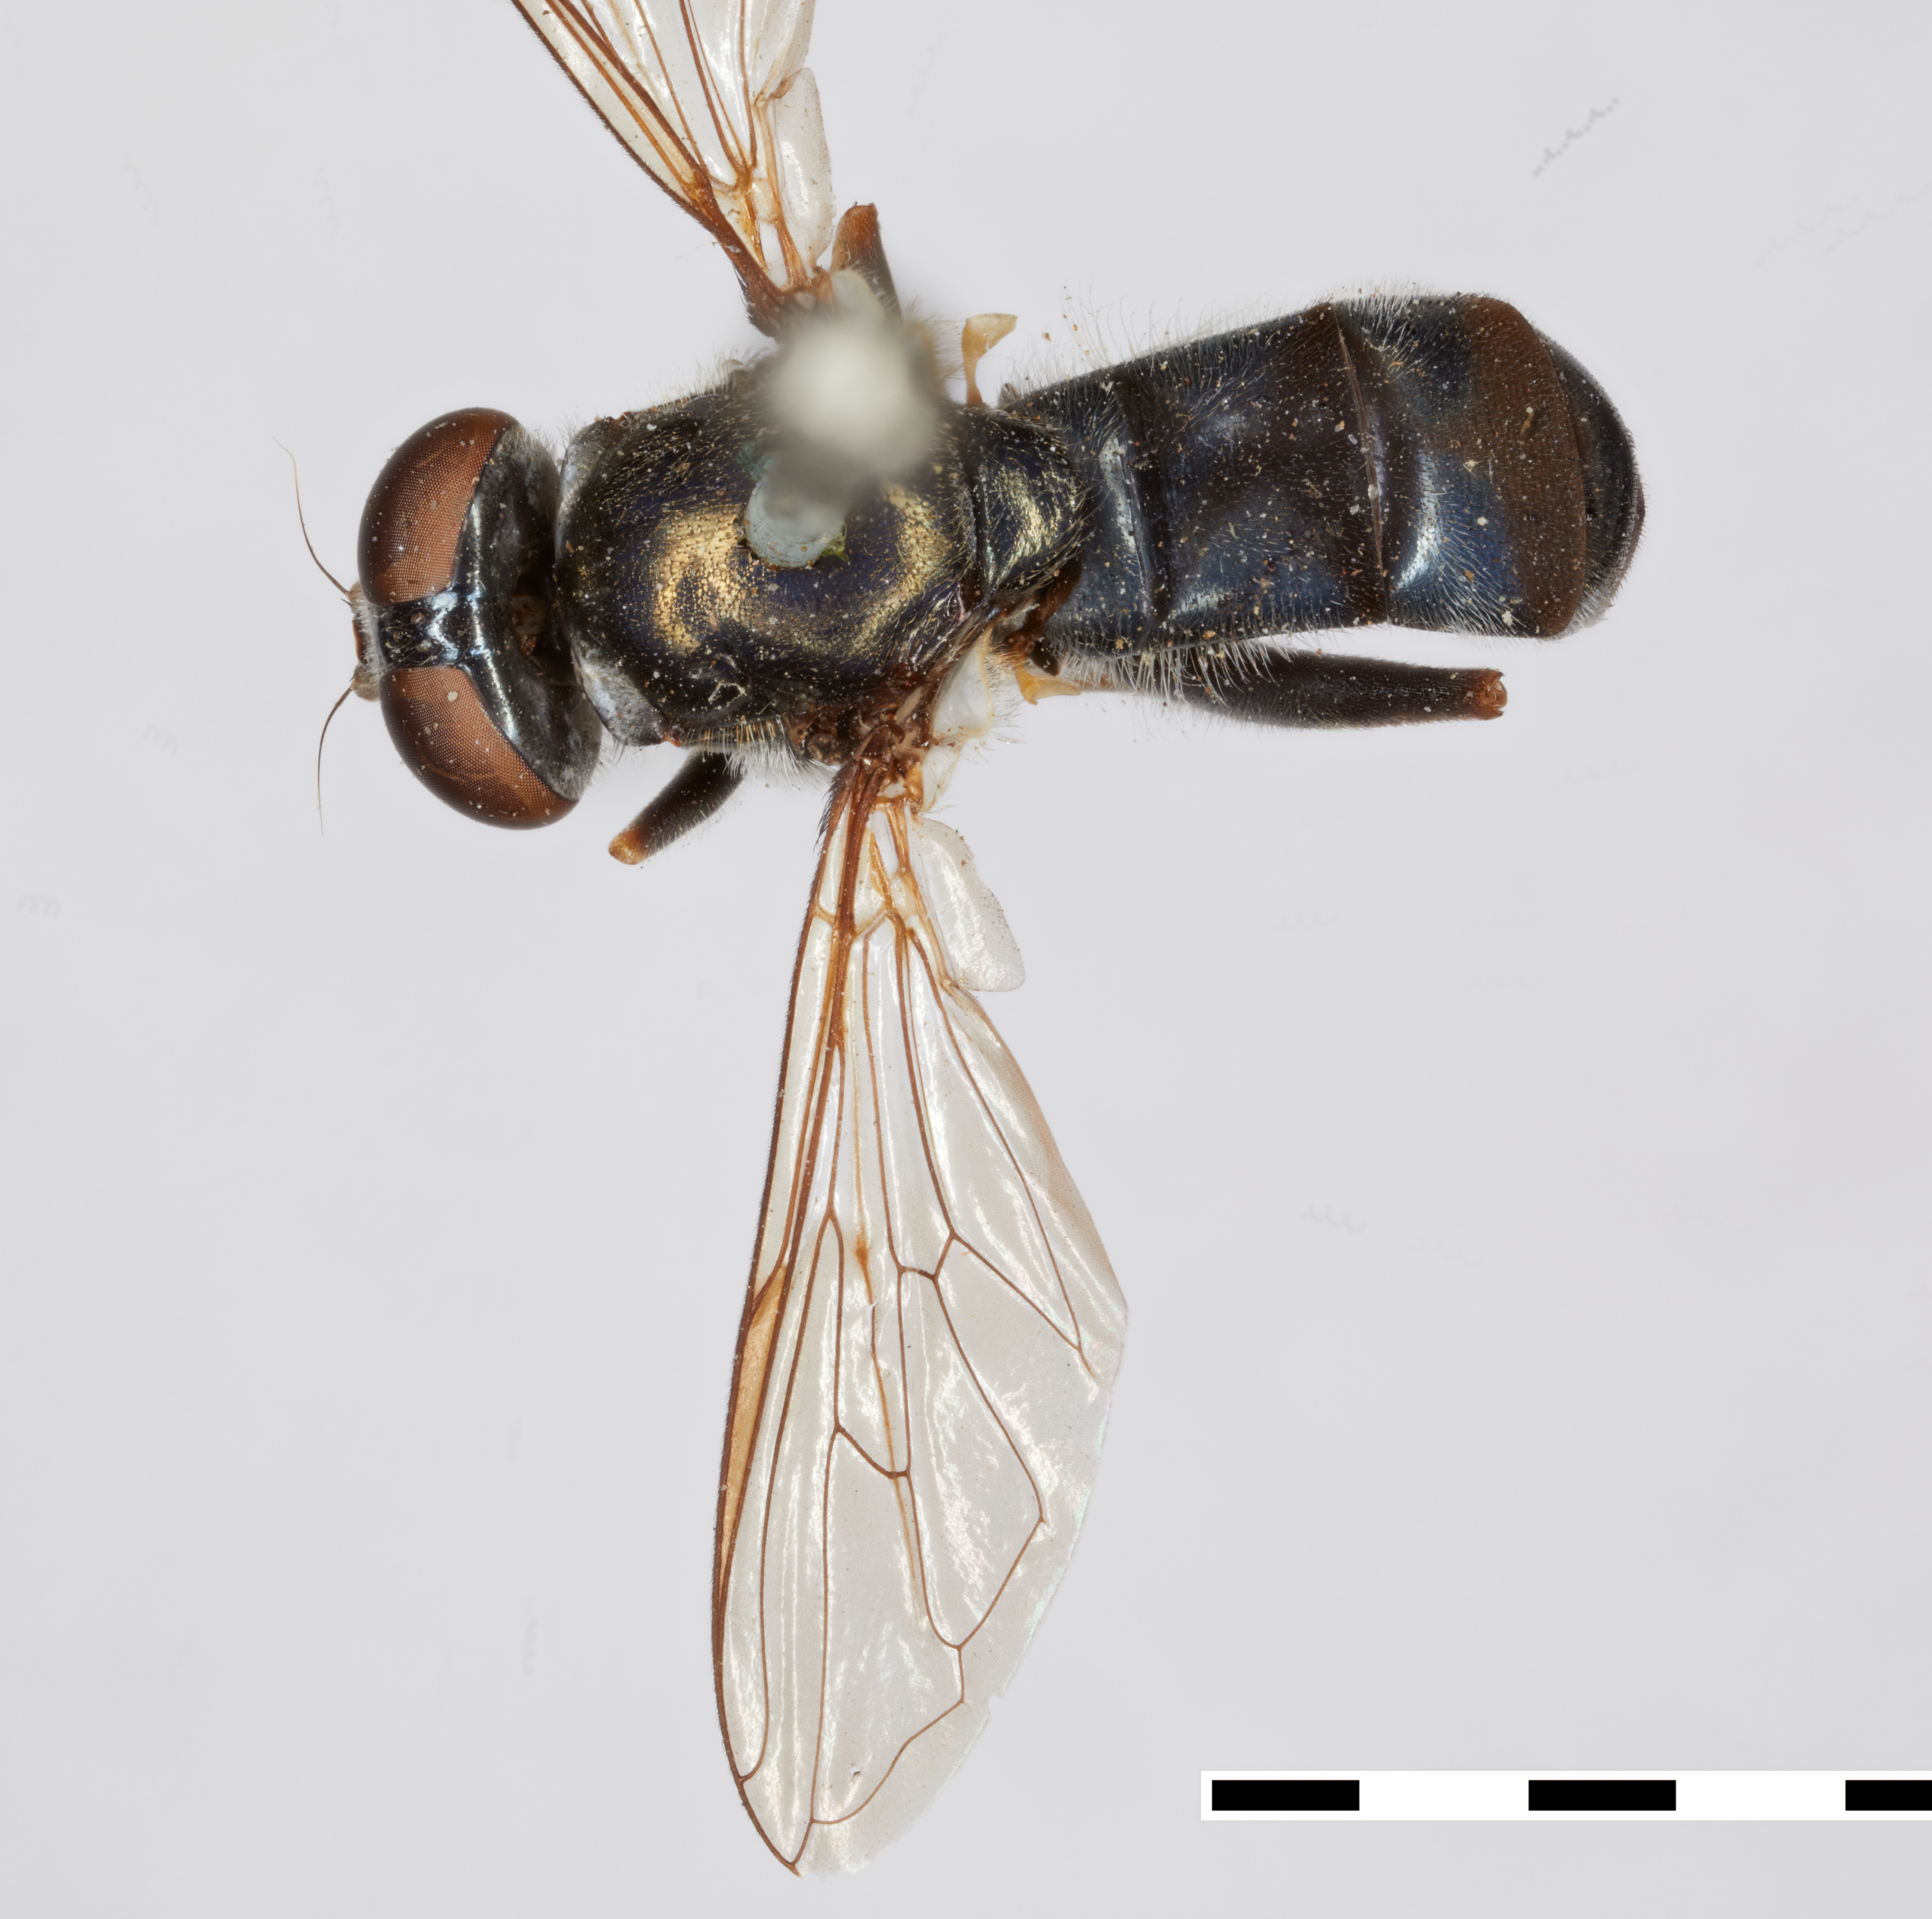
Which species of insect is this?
Xylota elongata
